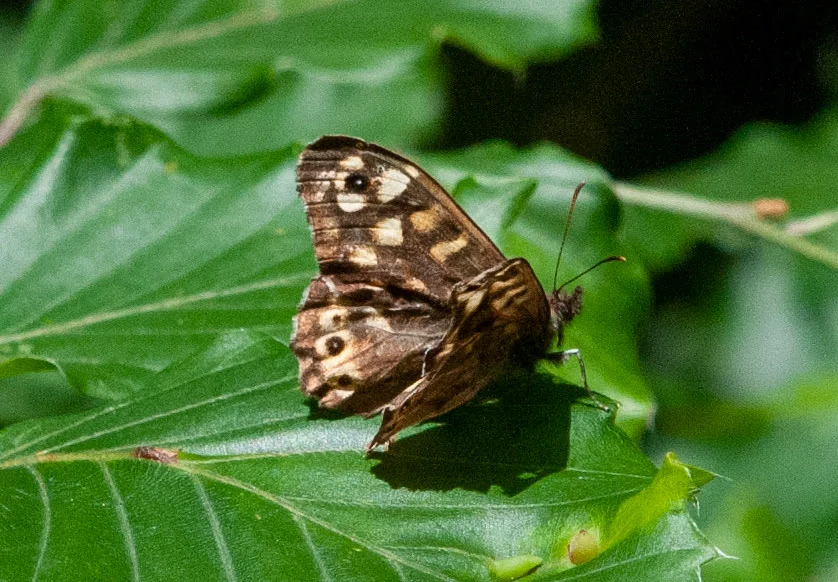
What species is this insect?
Pararge aegeria
